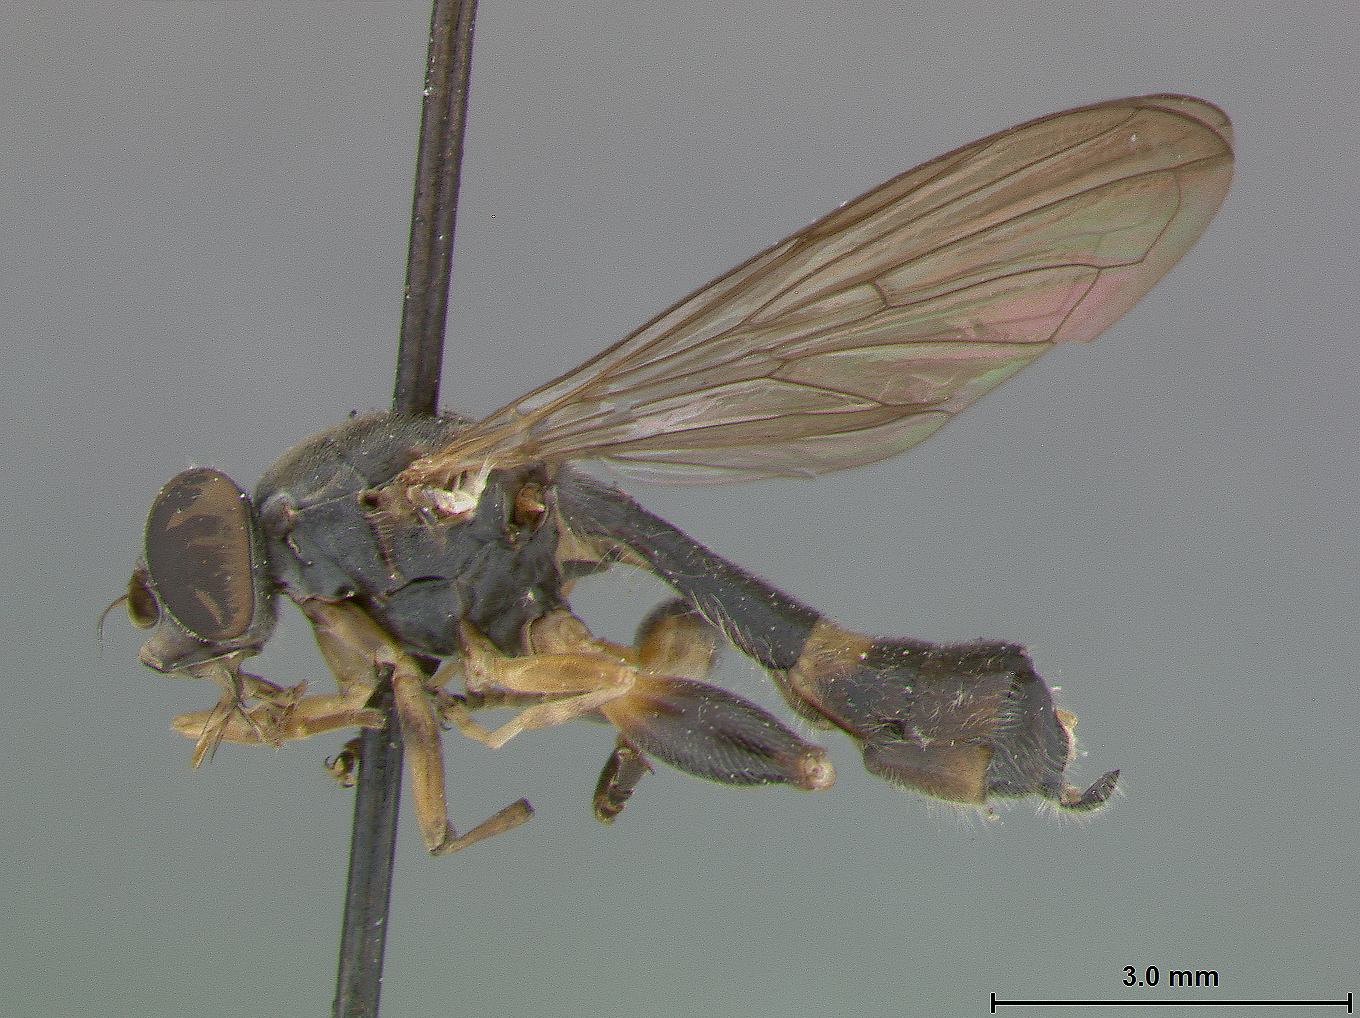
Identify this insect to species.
Sphegina armatipes
